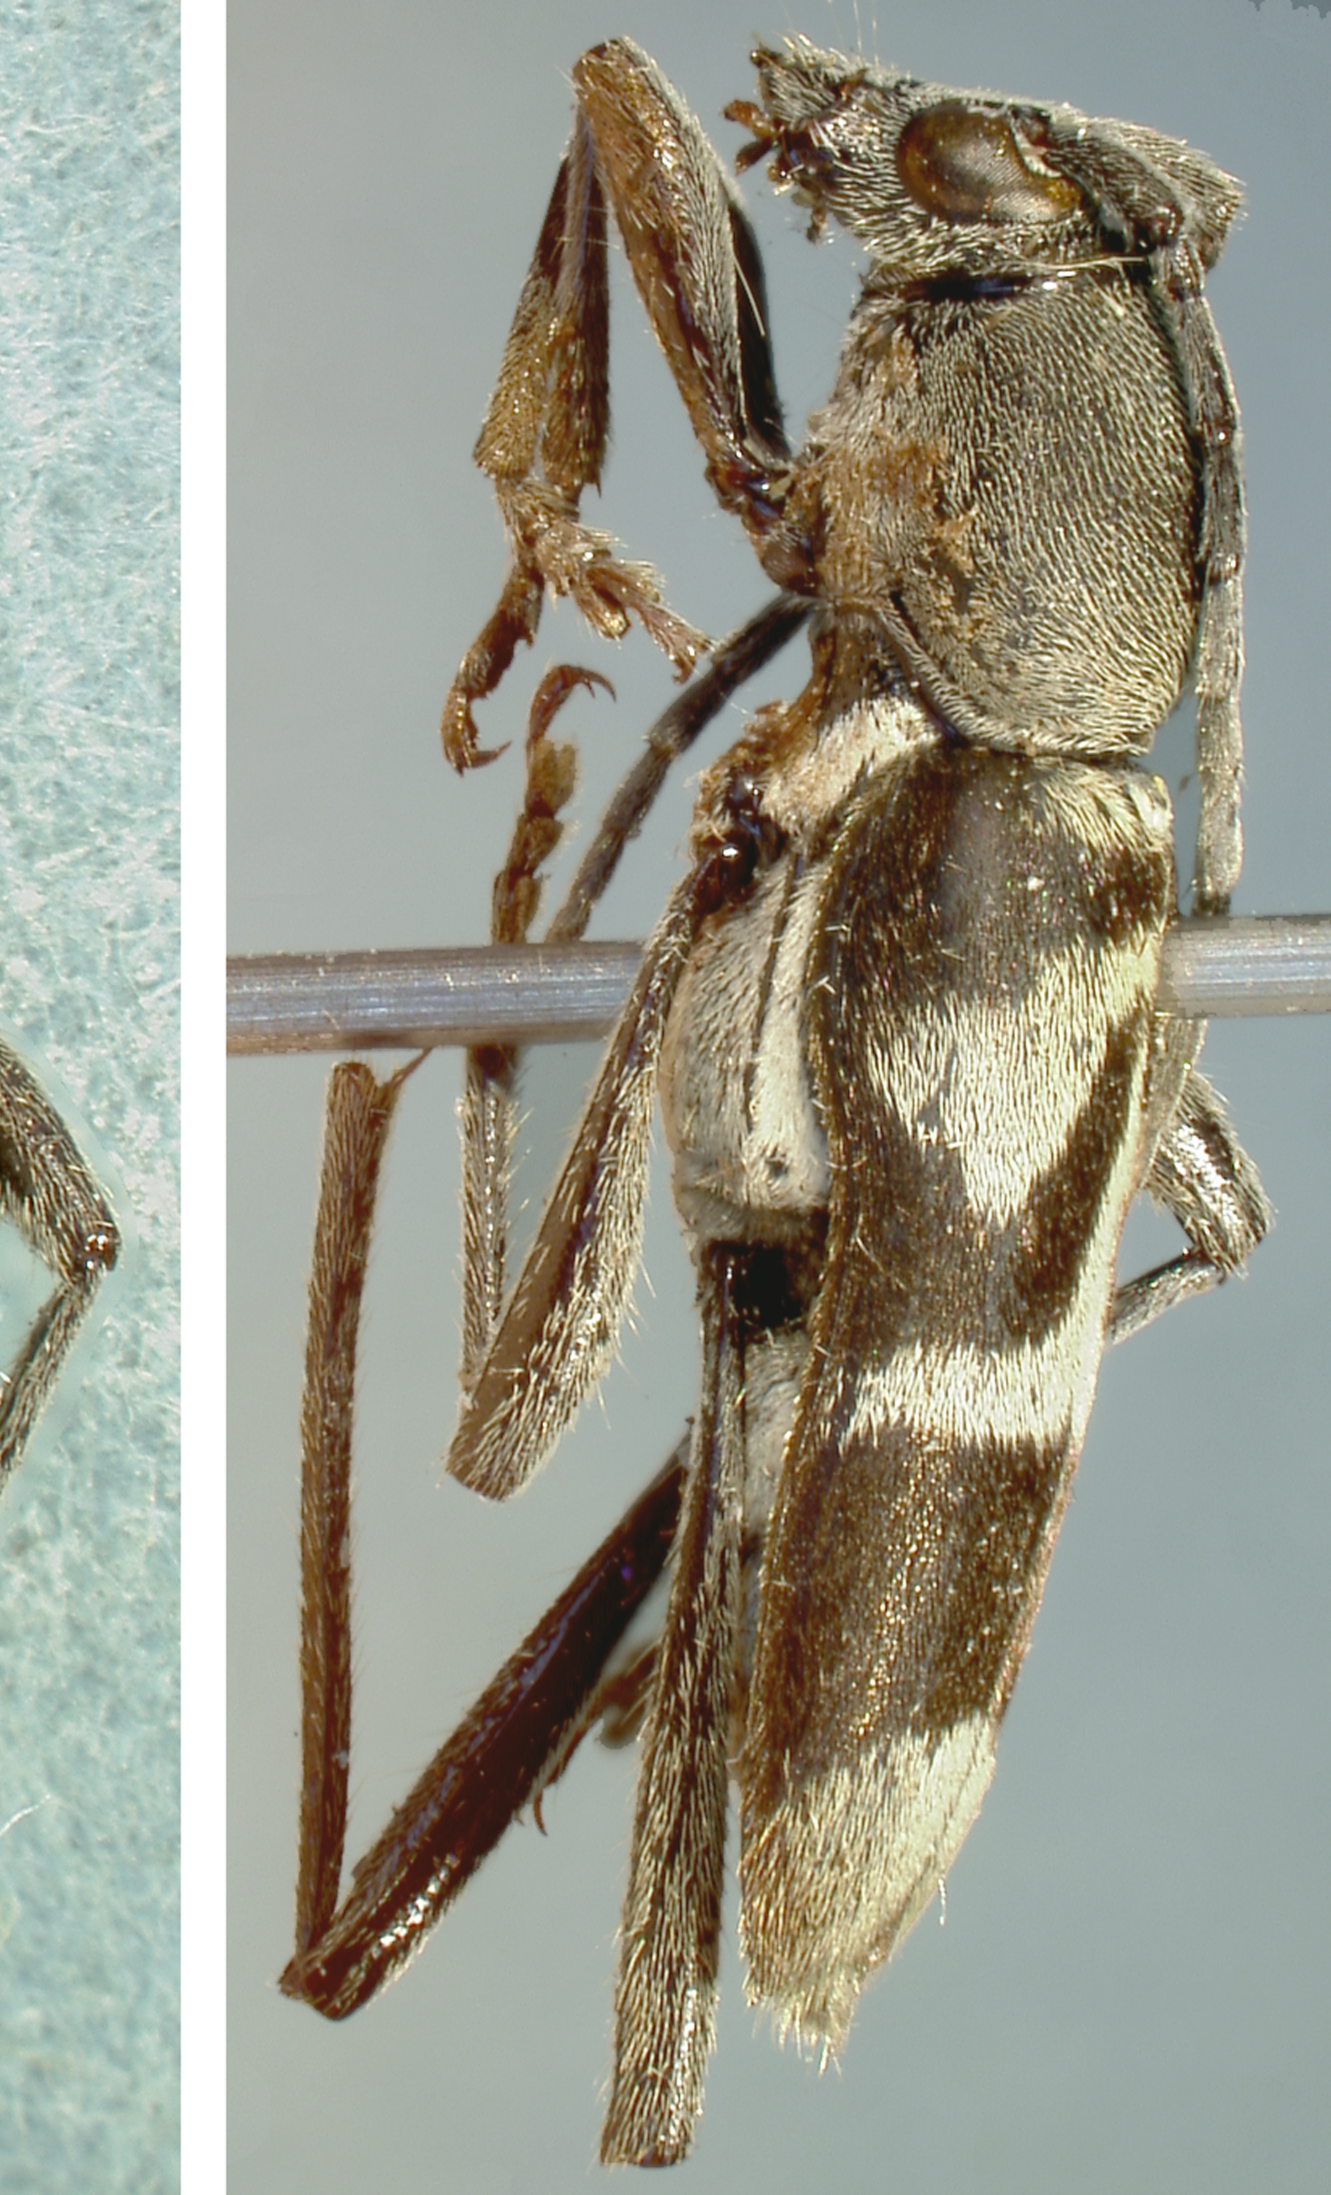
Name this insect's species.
Chlorophorus borneensis
